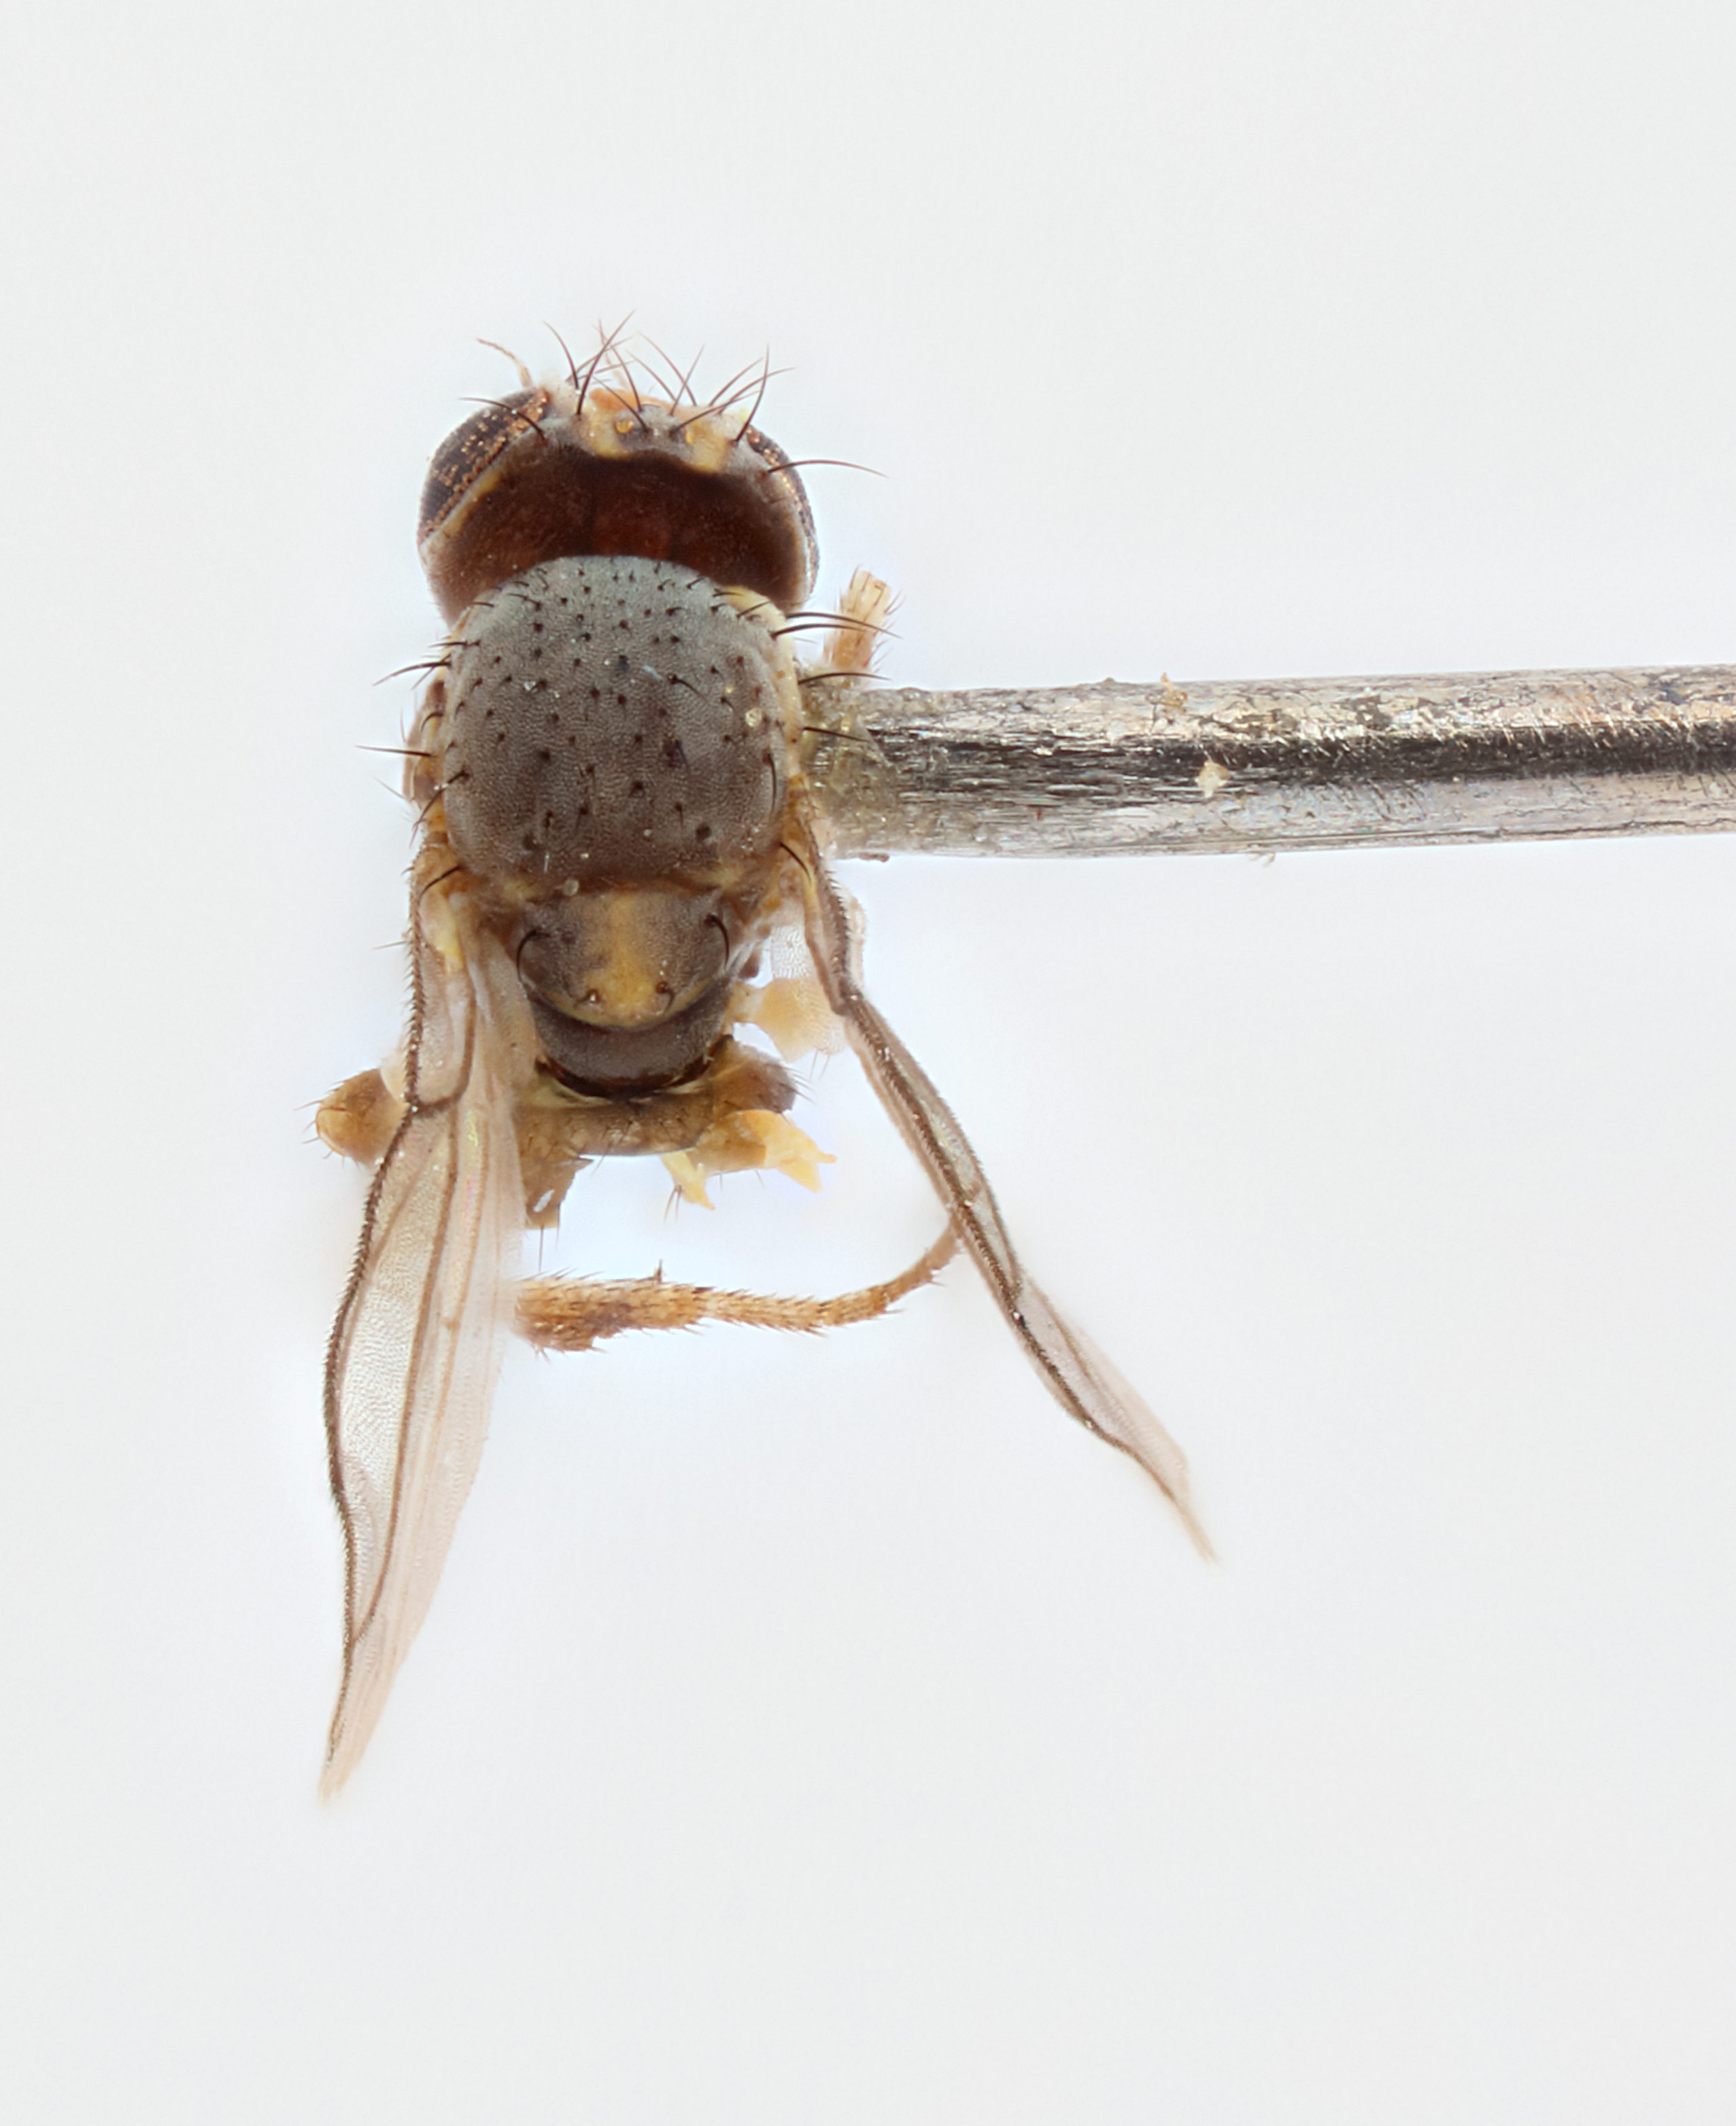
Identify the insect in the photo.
Liriomyza robiniae
